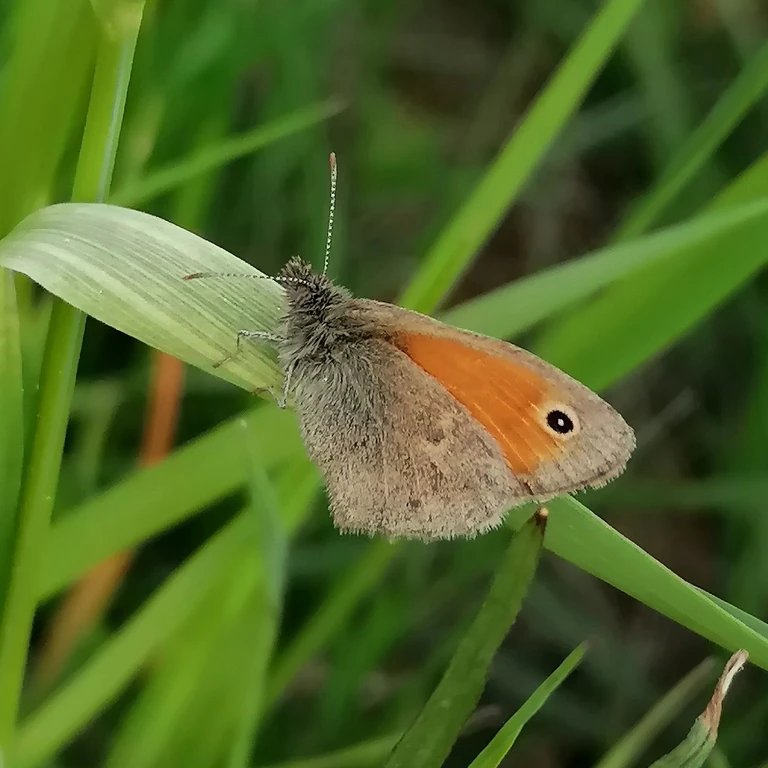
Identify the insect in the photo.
Coenonympha pamphilus
